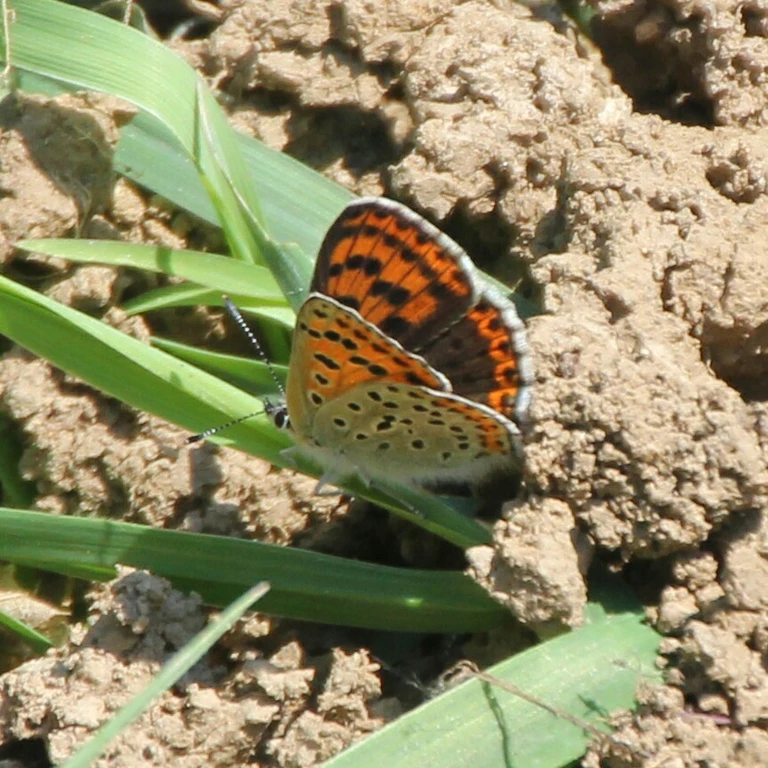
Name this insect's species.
Lycaena phlaeas
